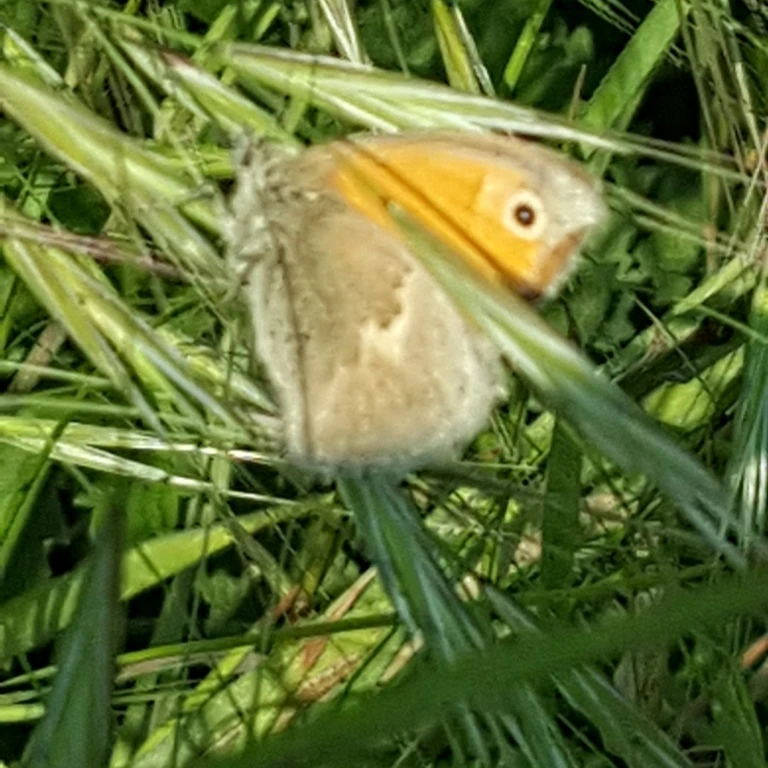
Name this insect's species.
Coenonympha pamphilus
